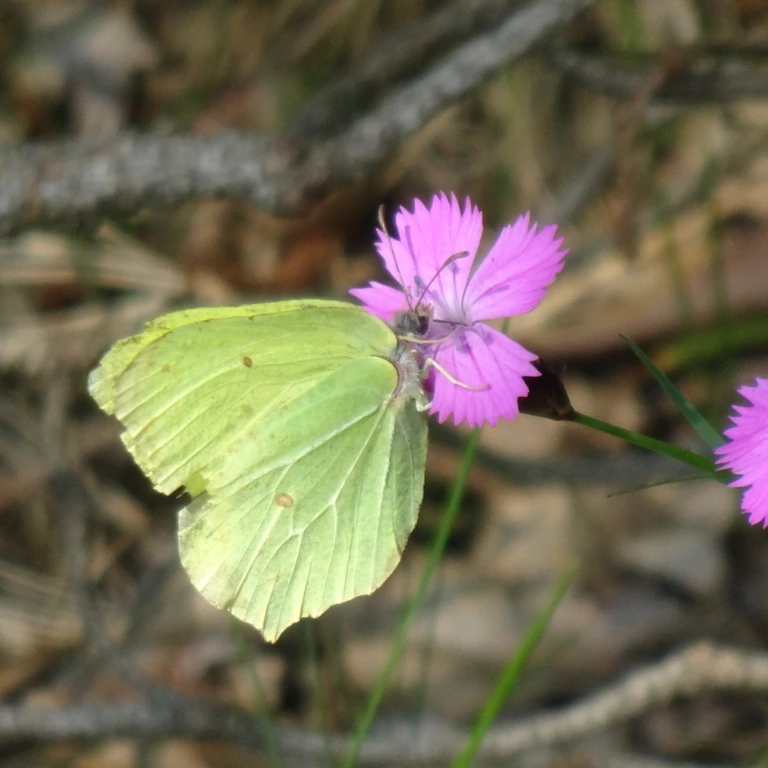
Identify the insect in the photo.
Gonepteryx rhamni
